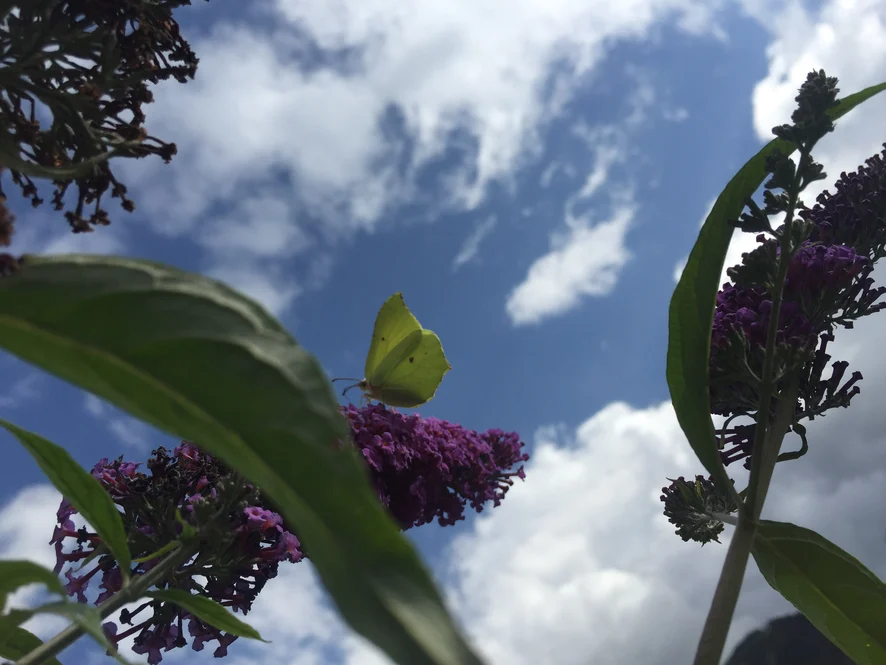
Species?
Gonepteryx rhamni
